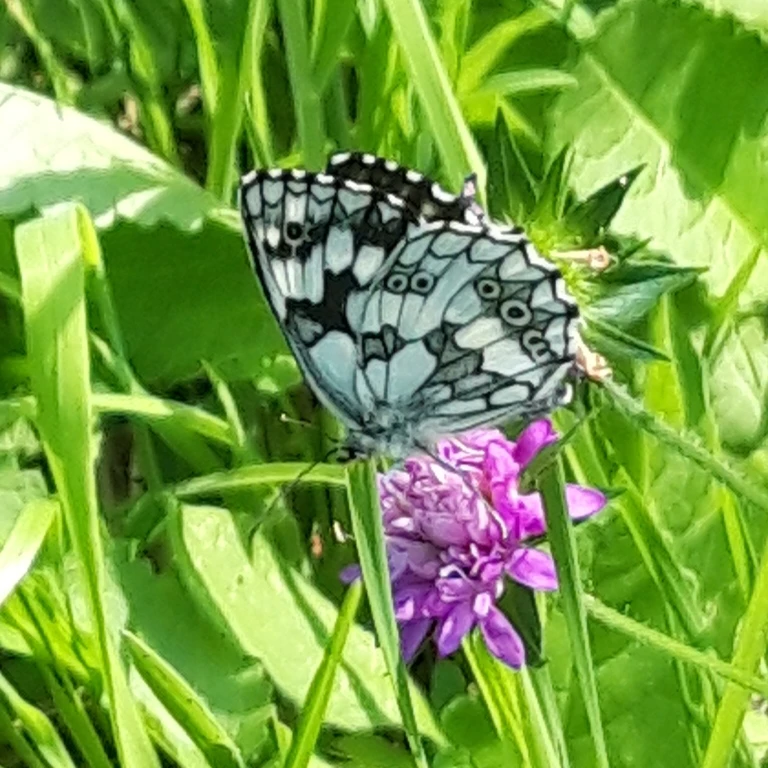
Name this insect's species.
Melanargia galathea
